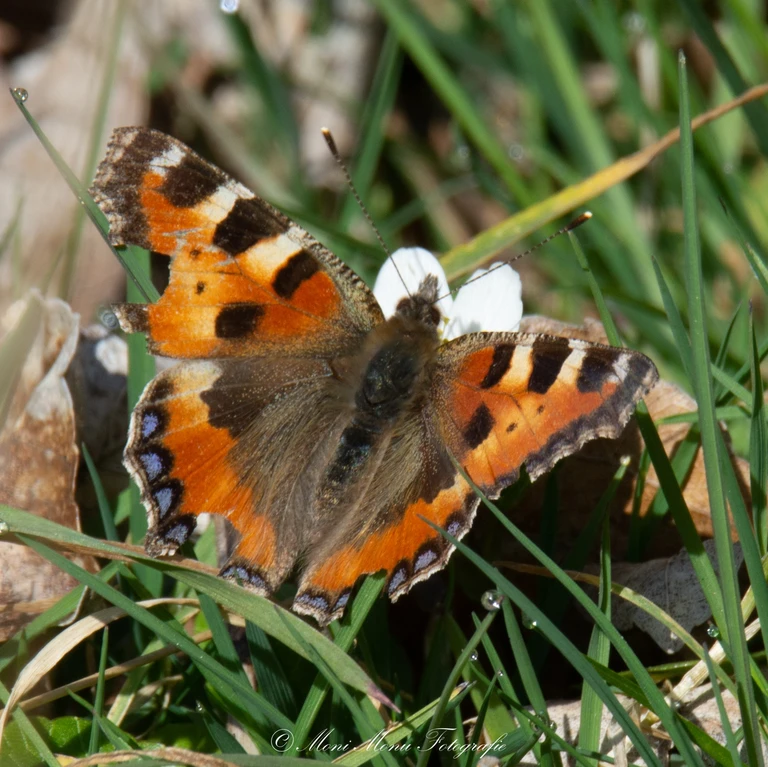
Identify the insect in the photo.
Aglais urticae
